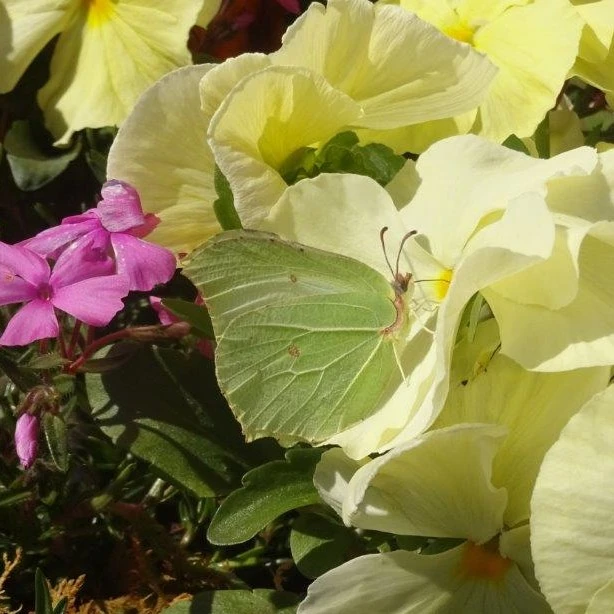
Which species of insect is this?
Gonepteryx rhamni
